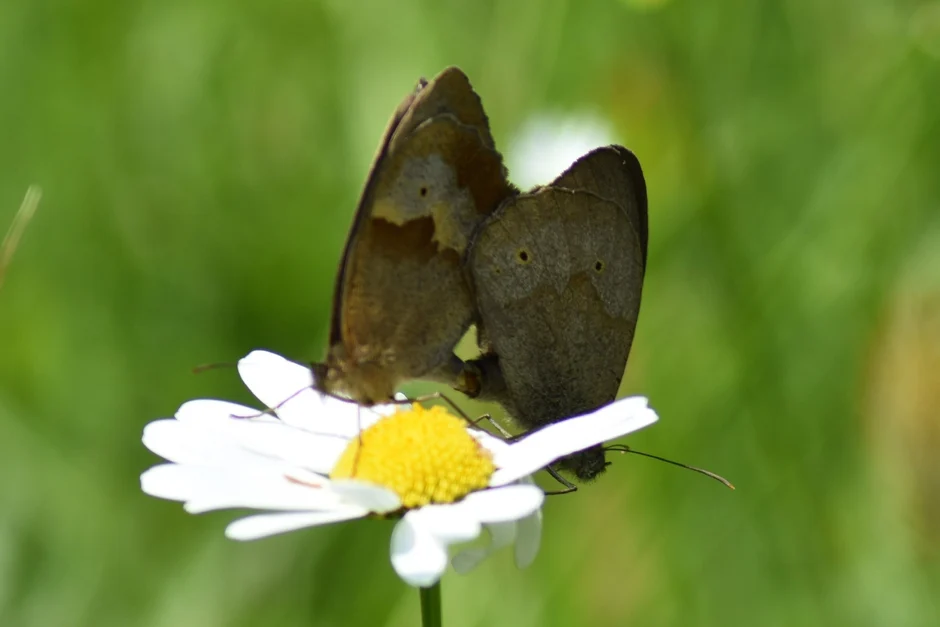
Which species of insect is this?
Maniola jurtina
